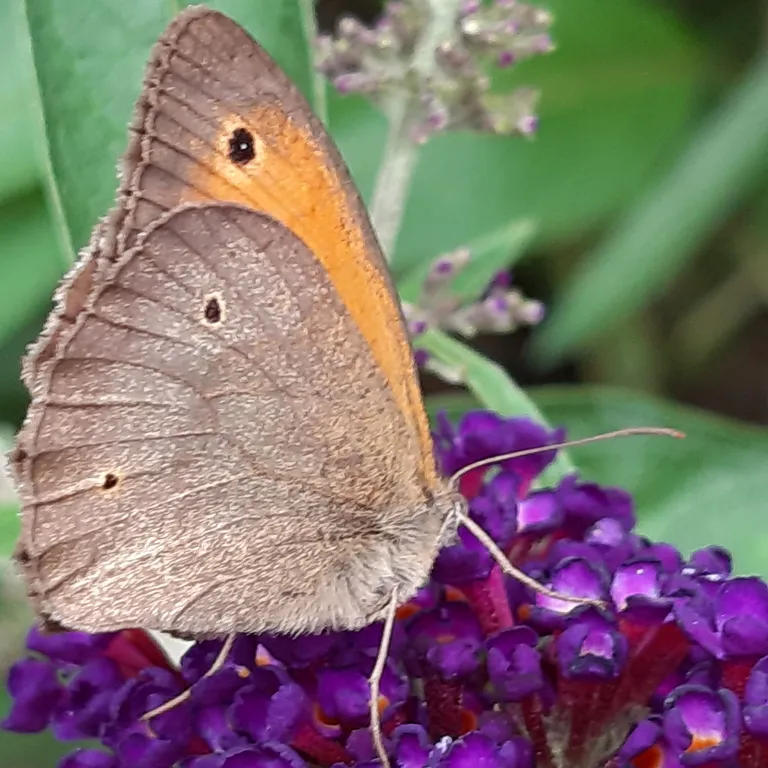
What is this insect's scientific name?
Maniola jurtina
